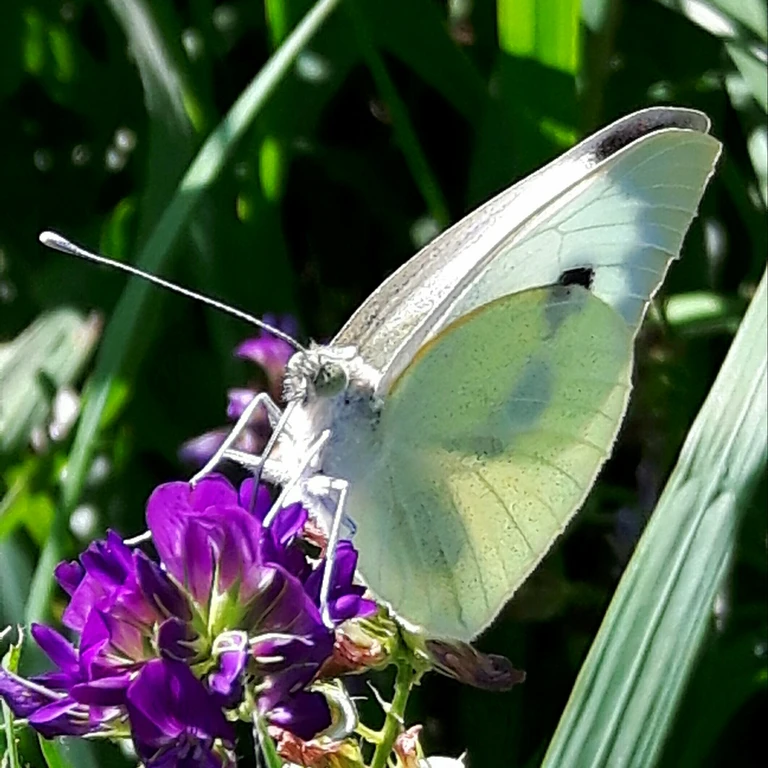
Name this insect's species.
Pieris brassicae
